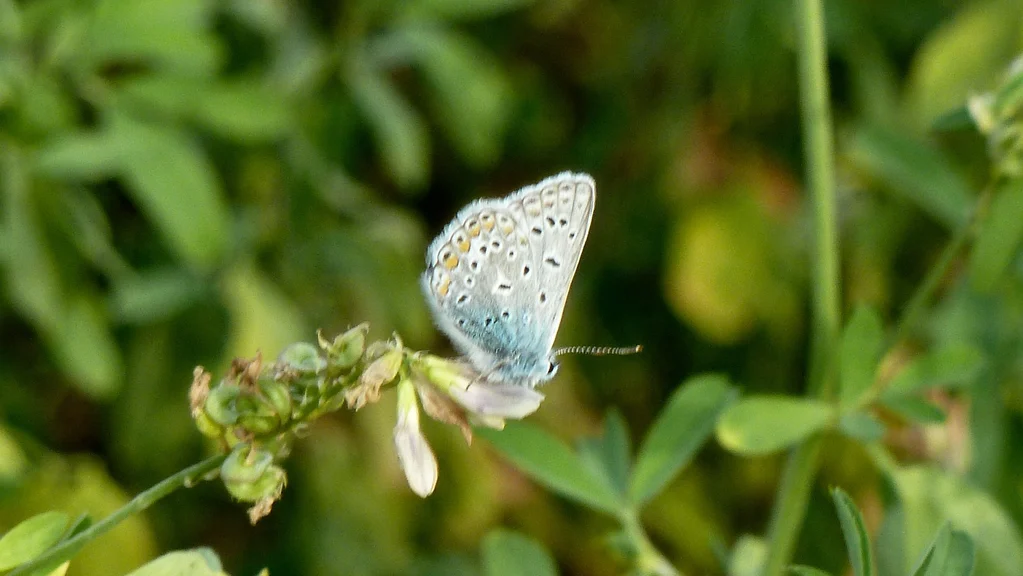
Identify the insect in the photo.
Polyommatus icarus
